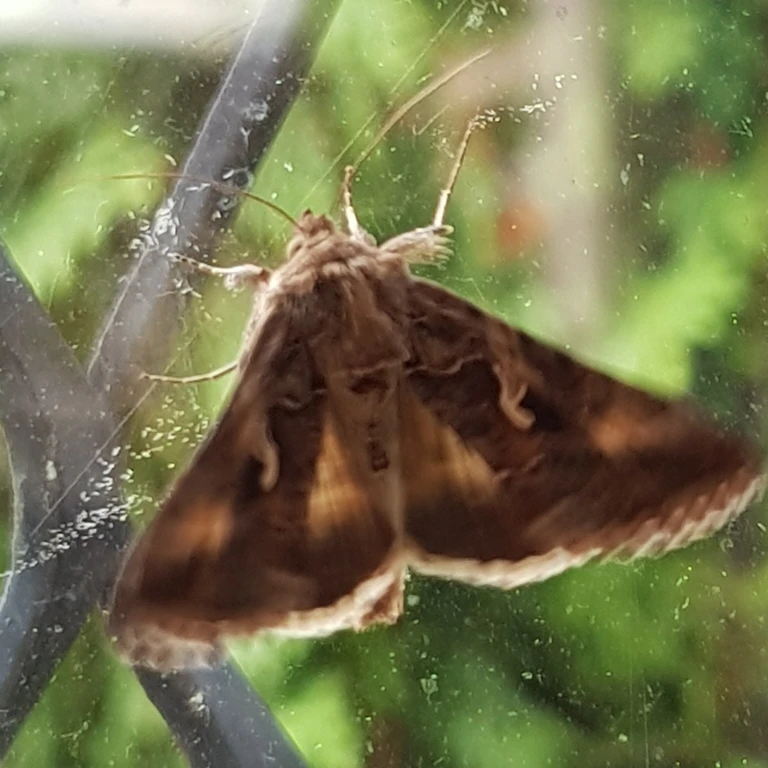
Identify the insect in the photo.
Autographa gamma
